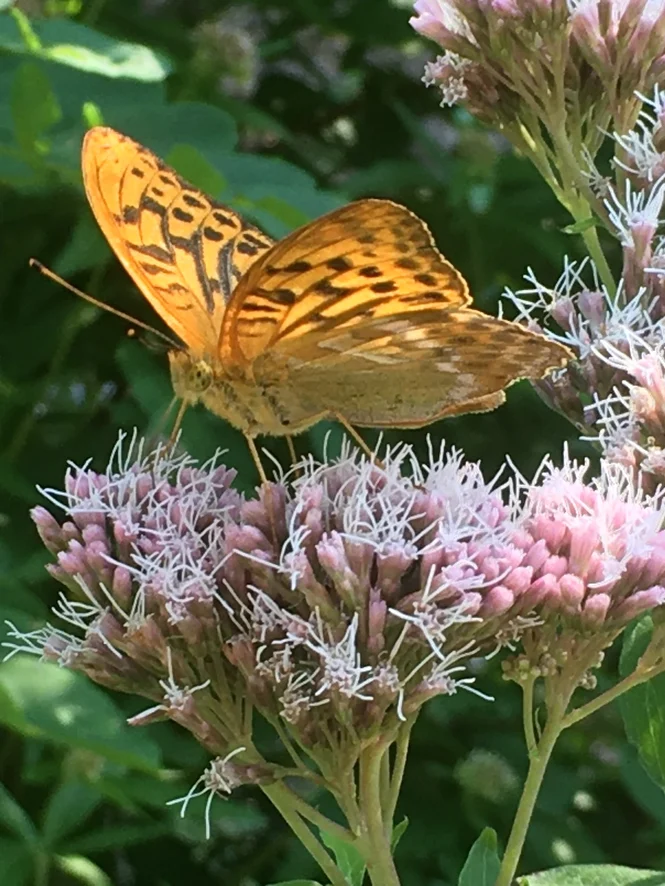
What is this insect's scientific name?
Argynnis paphia
